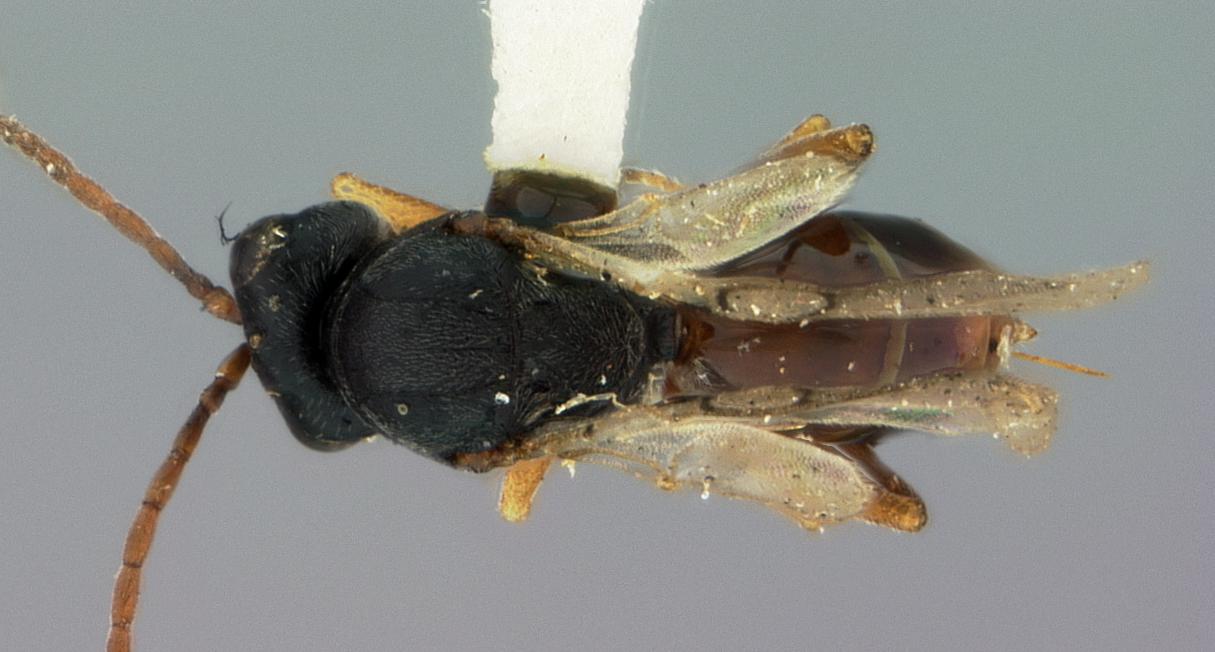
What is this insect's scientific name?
Aulacidea solidaginis
